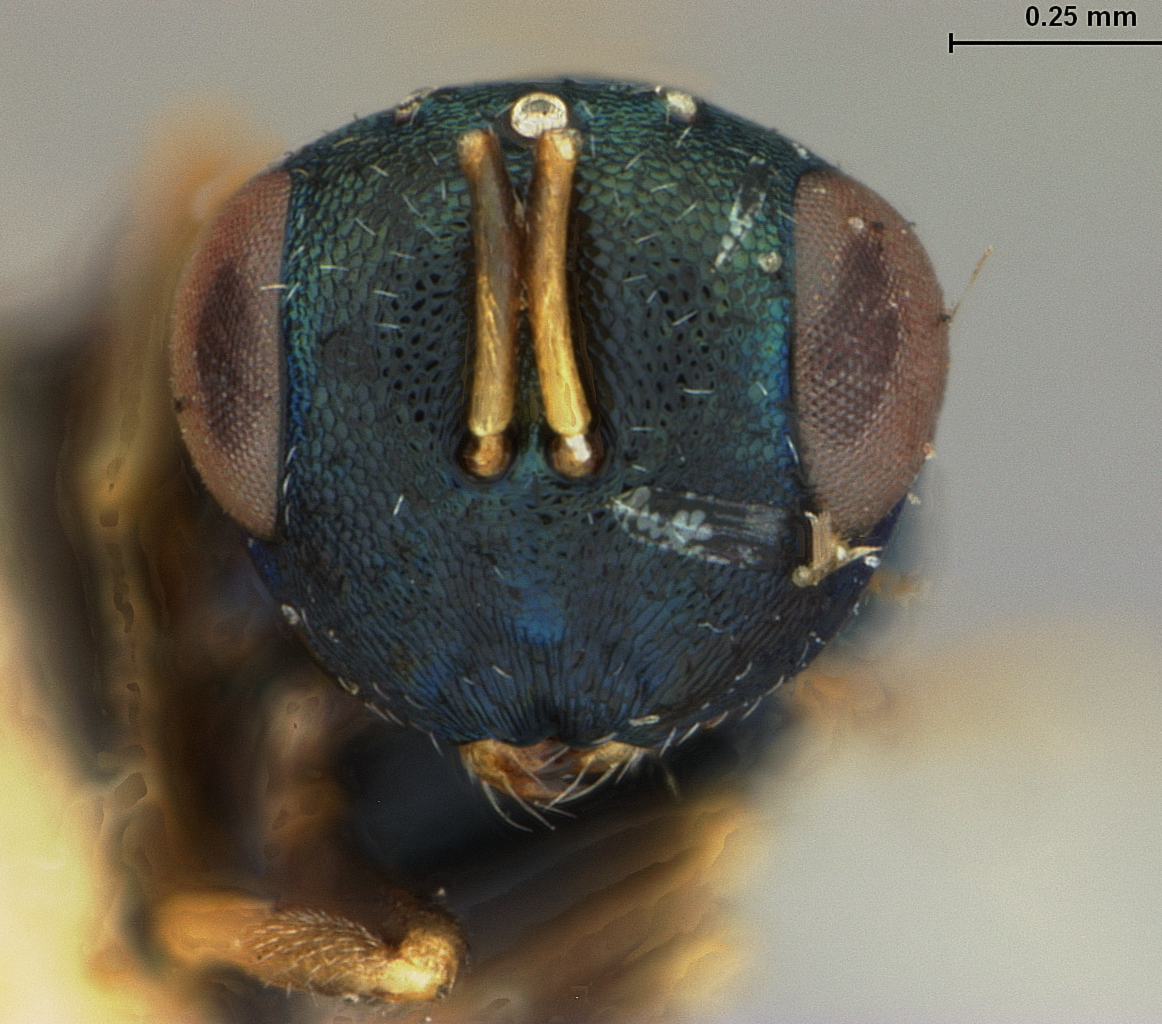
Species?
Syntasis purpureiventris
